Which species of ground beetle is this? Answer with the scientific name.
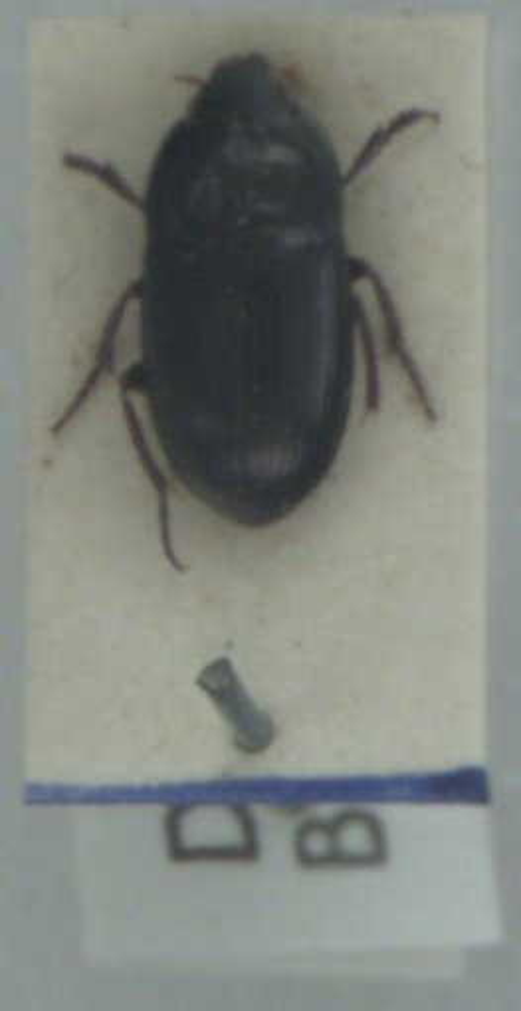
Amara communis
